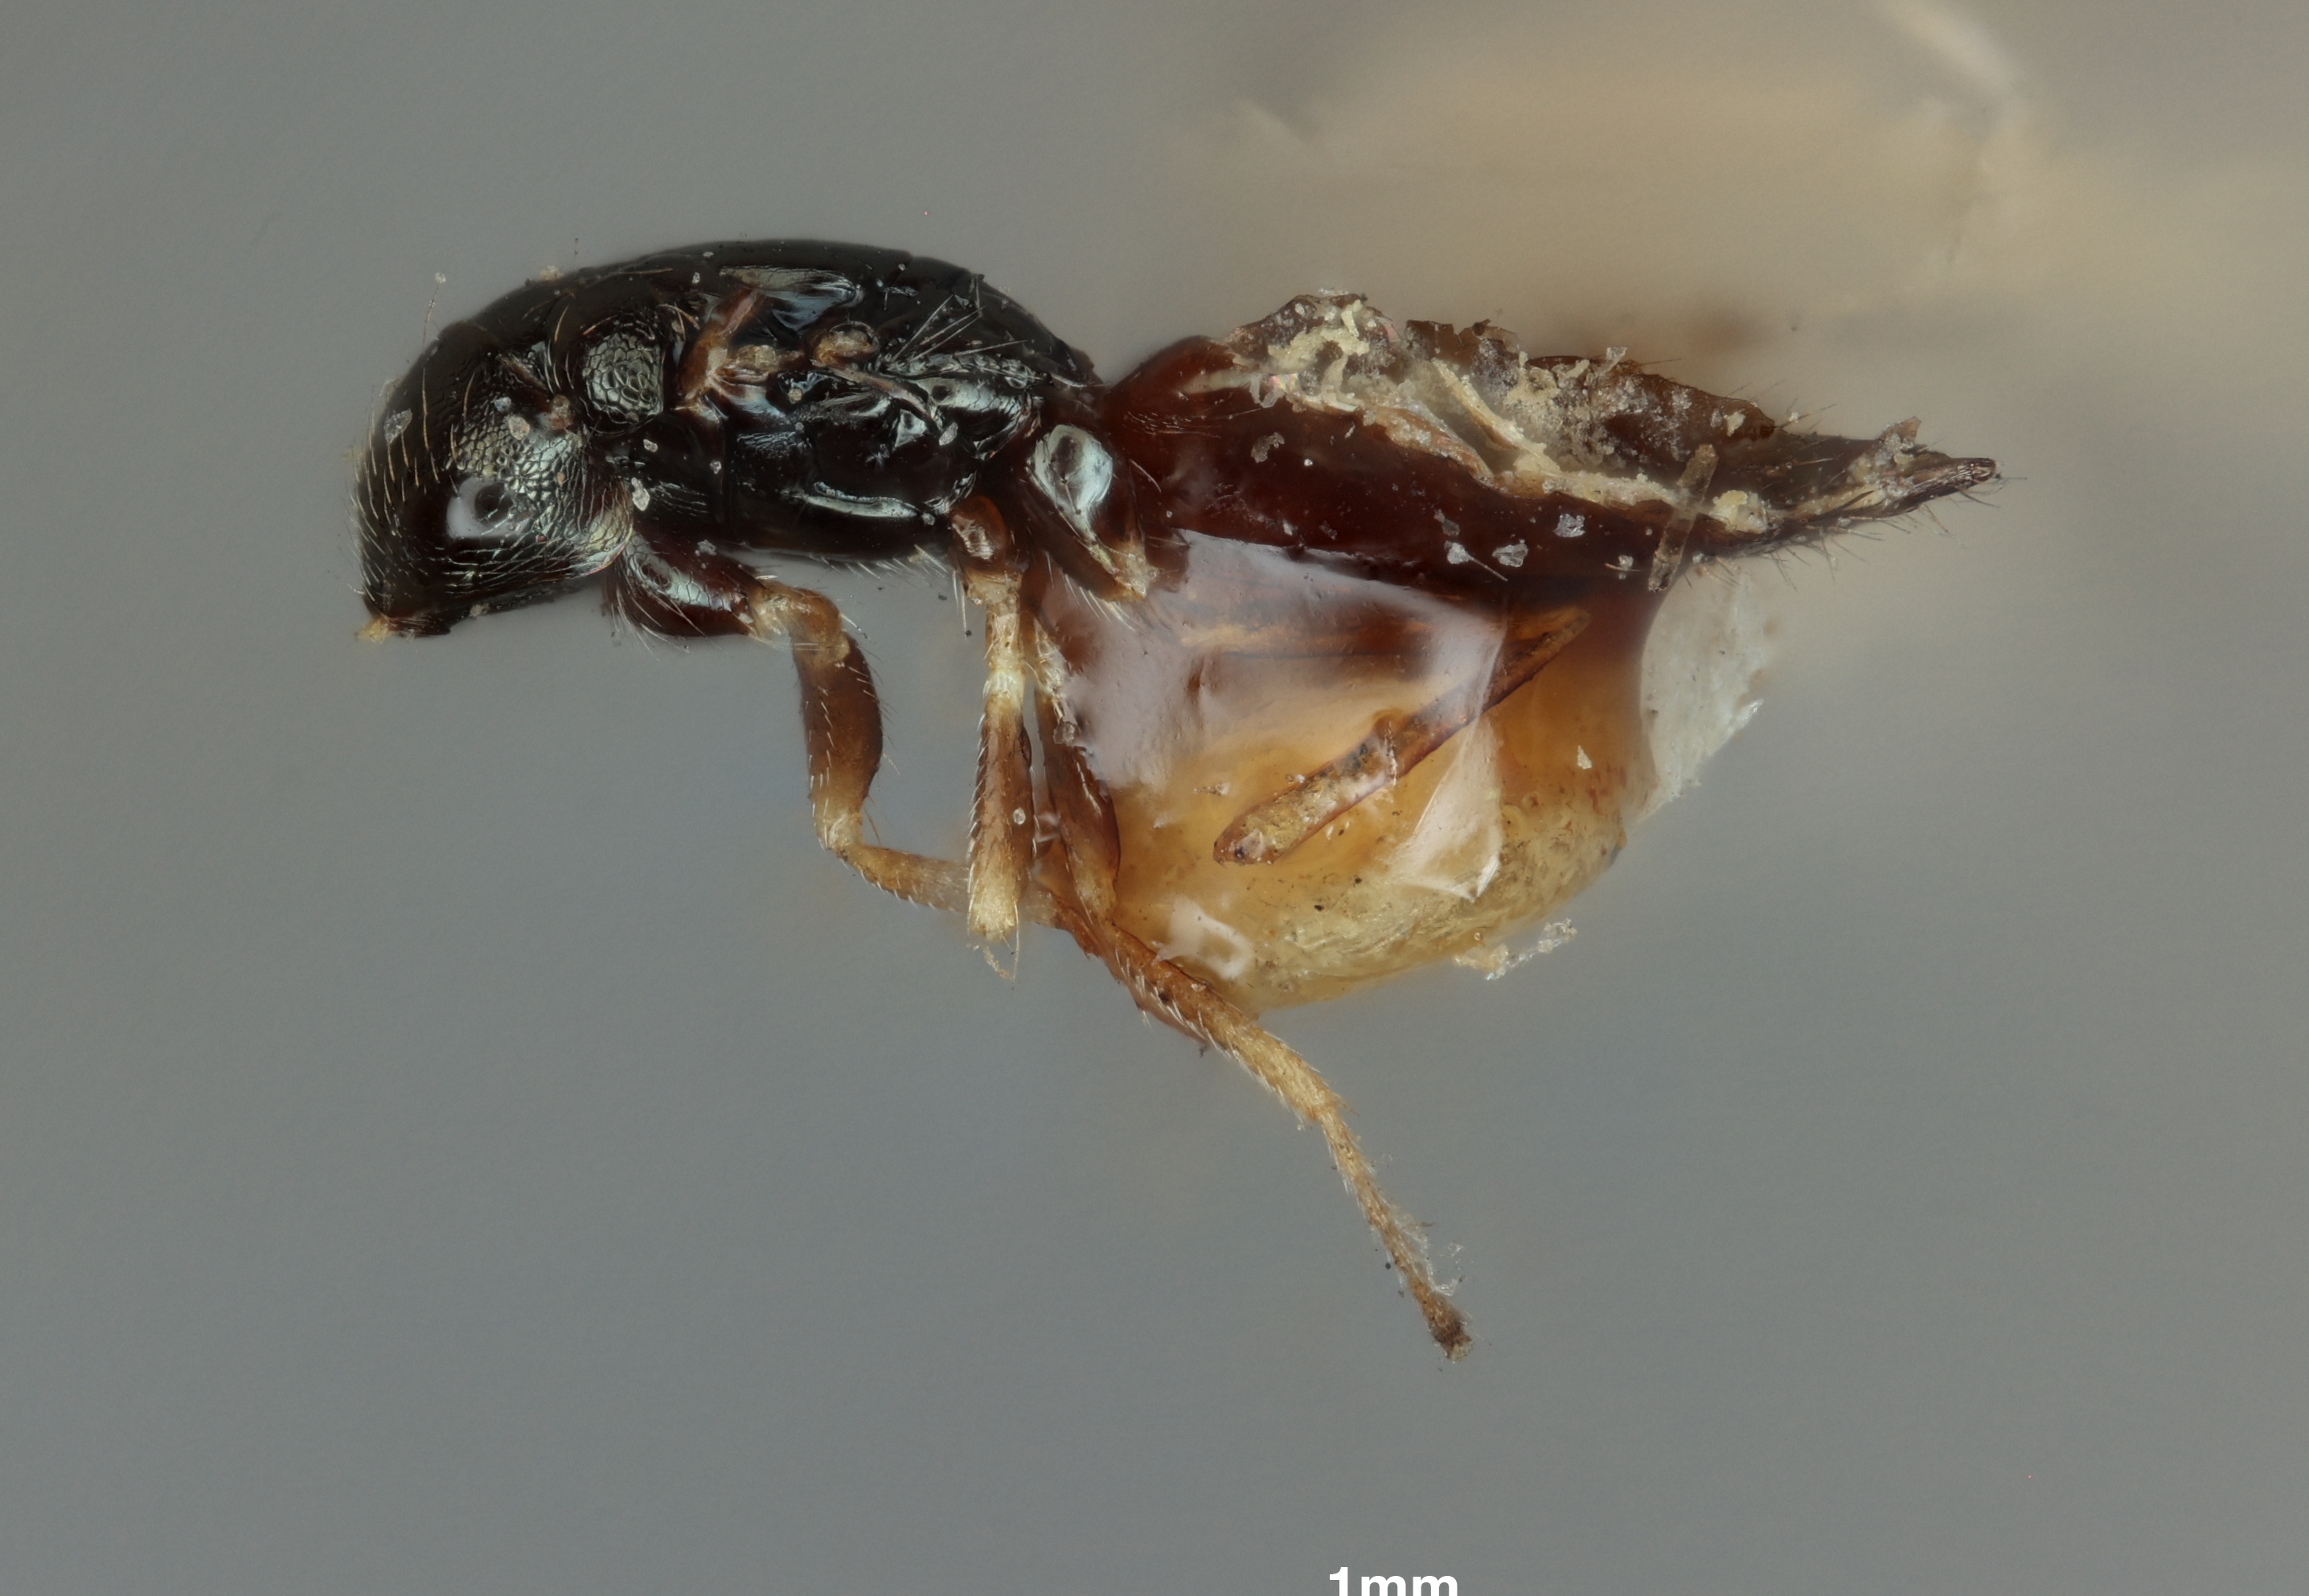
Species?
Hyssopus thymus
